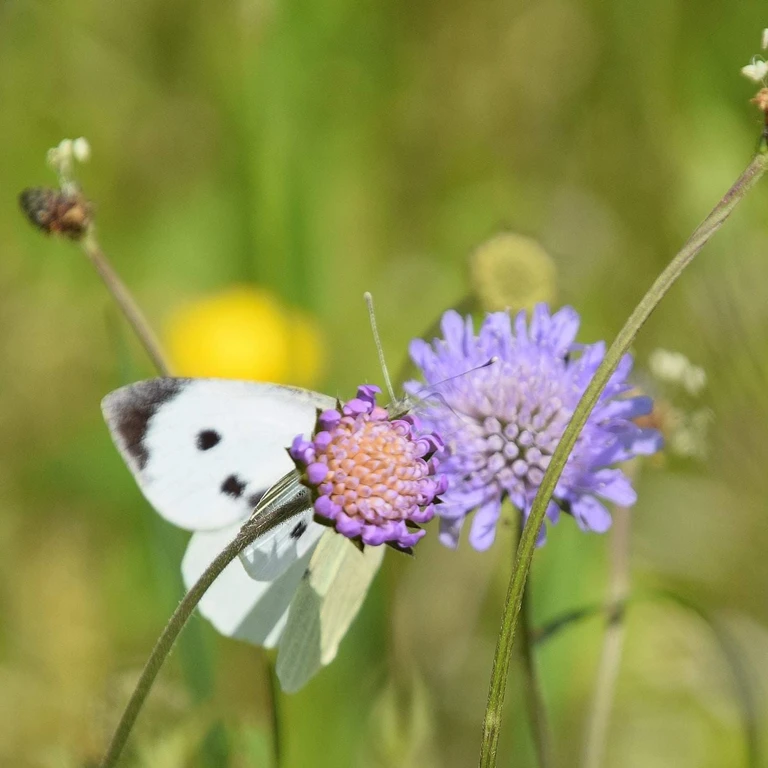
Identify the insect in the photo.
Pieris brassicae
